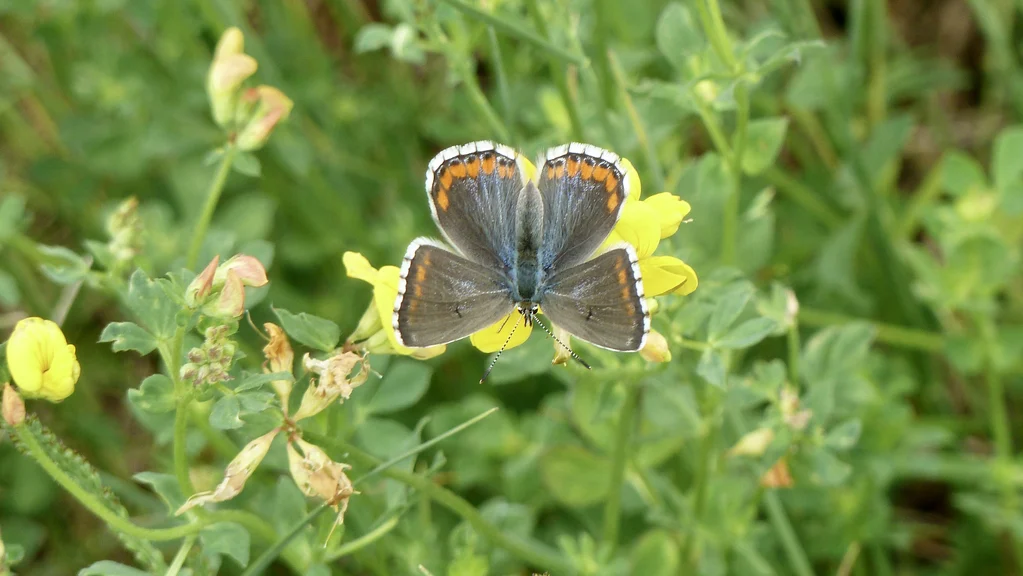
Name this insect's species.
Lysandra bellargus
